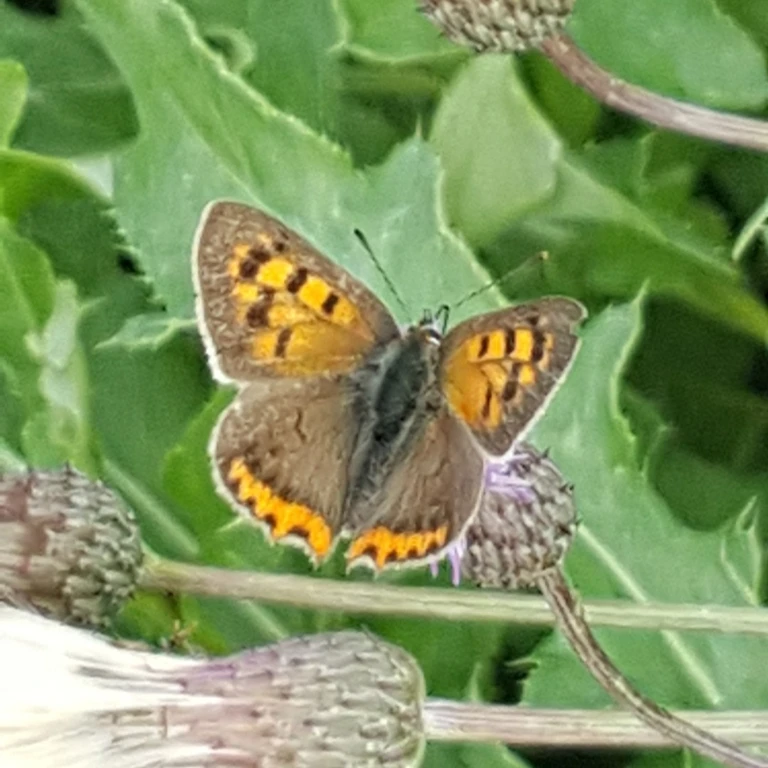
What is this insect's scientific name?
Lycaena phlaeas
